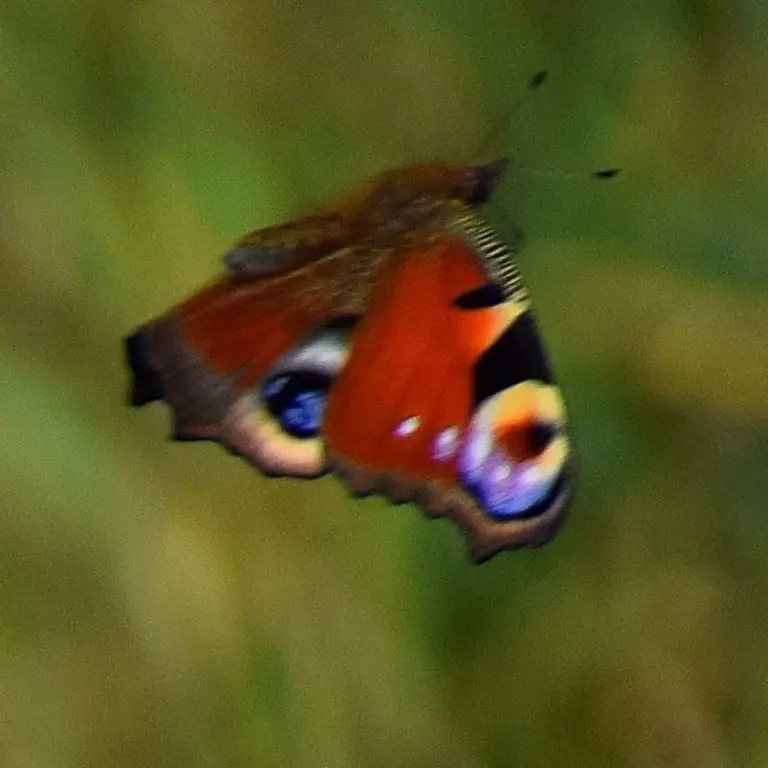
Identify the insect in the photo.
Aglais io
